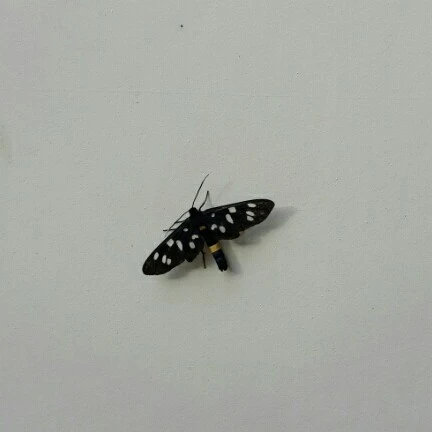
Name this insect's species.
Amata phegea
